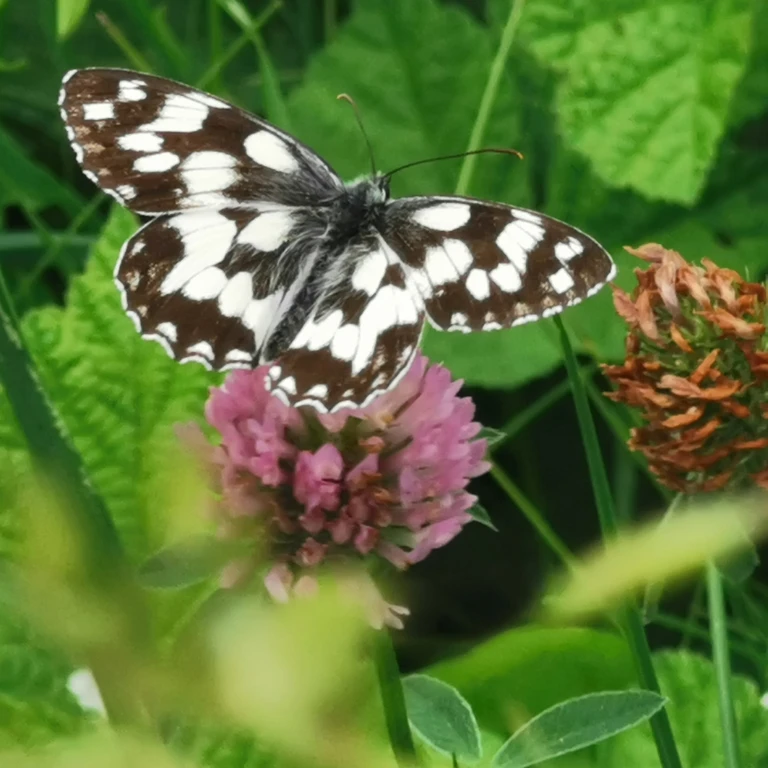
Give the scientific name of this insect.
Melanargia galathea
